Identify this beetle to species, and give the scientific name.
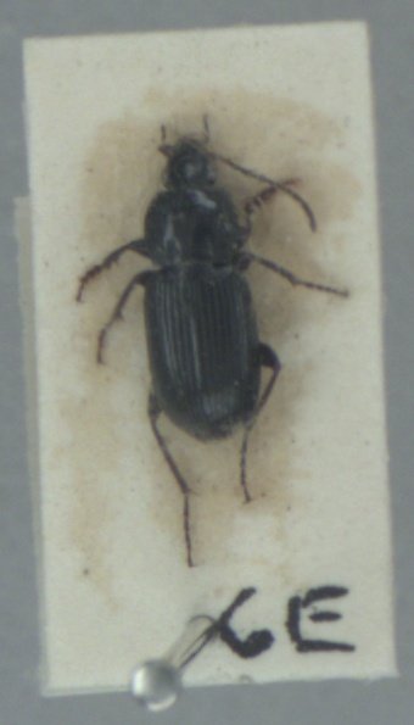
Pterostichus vernalis
